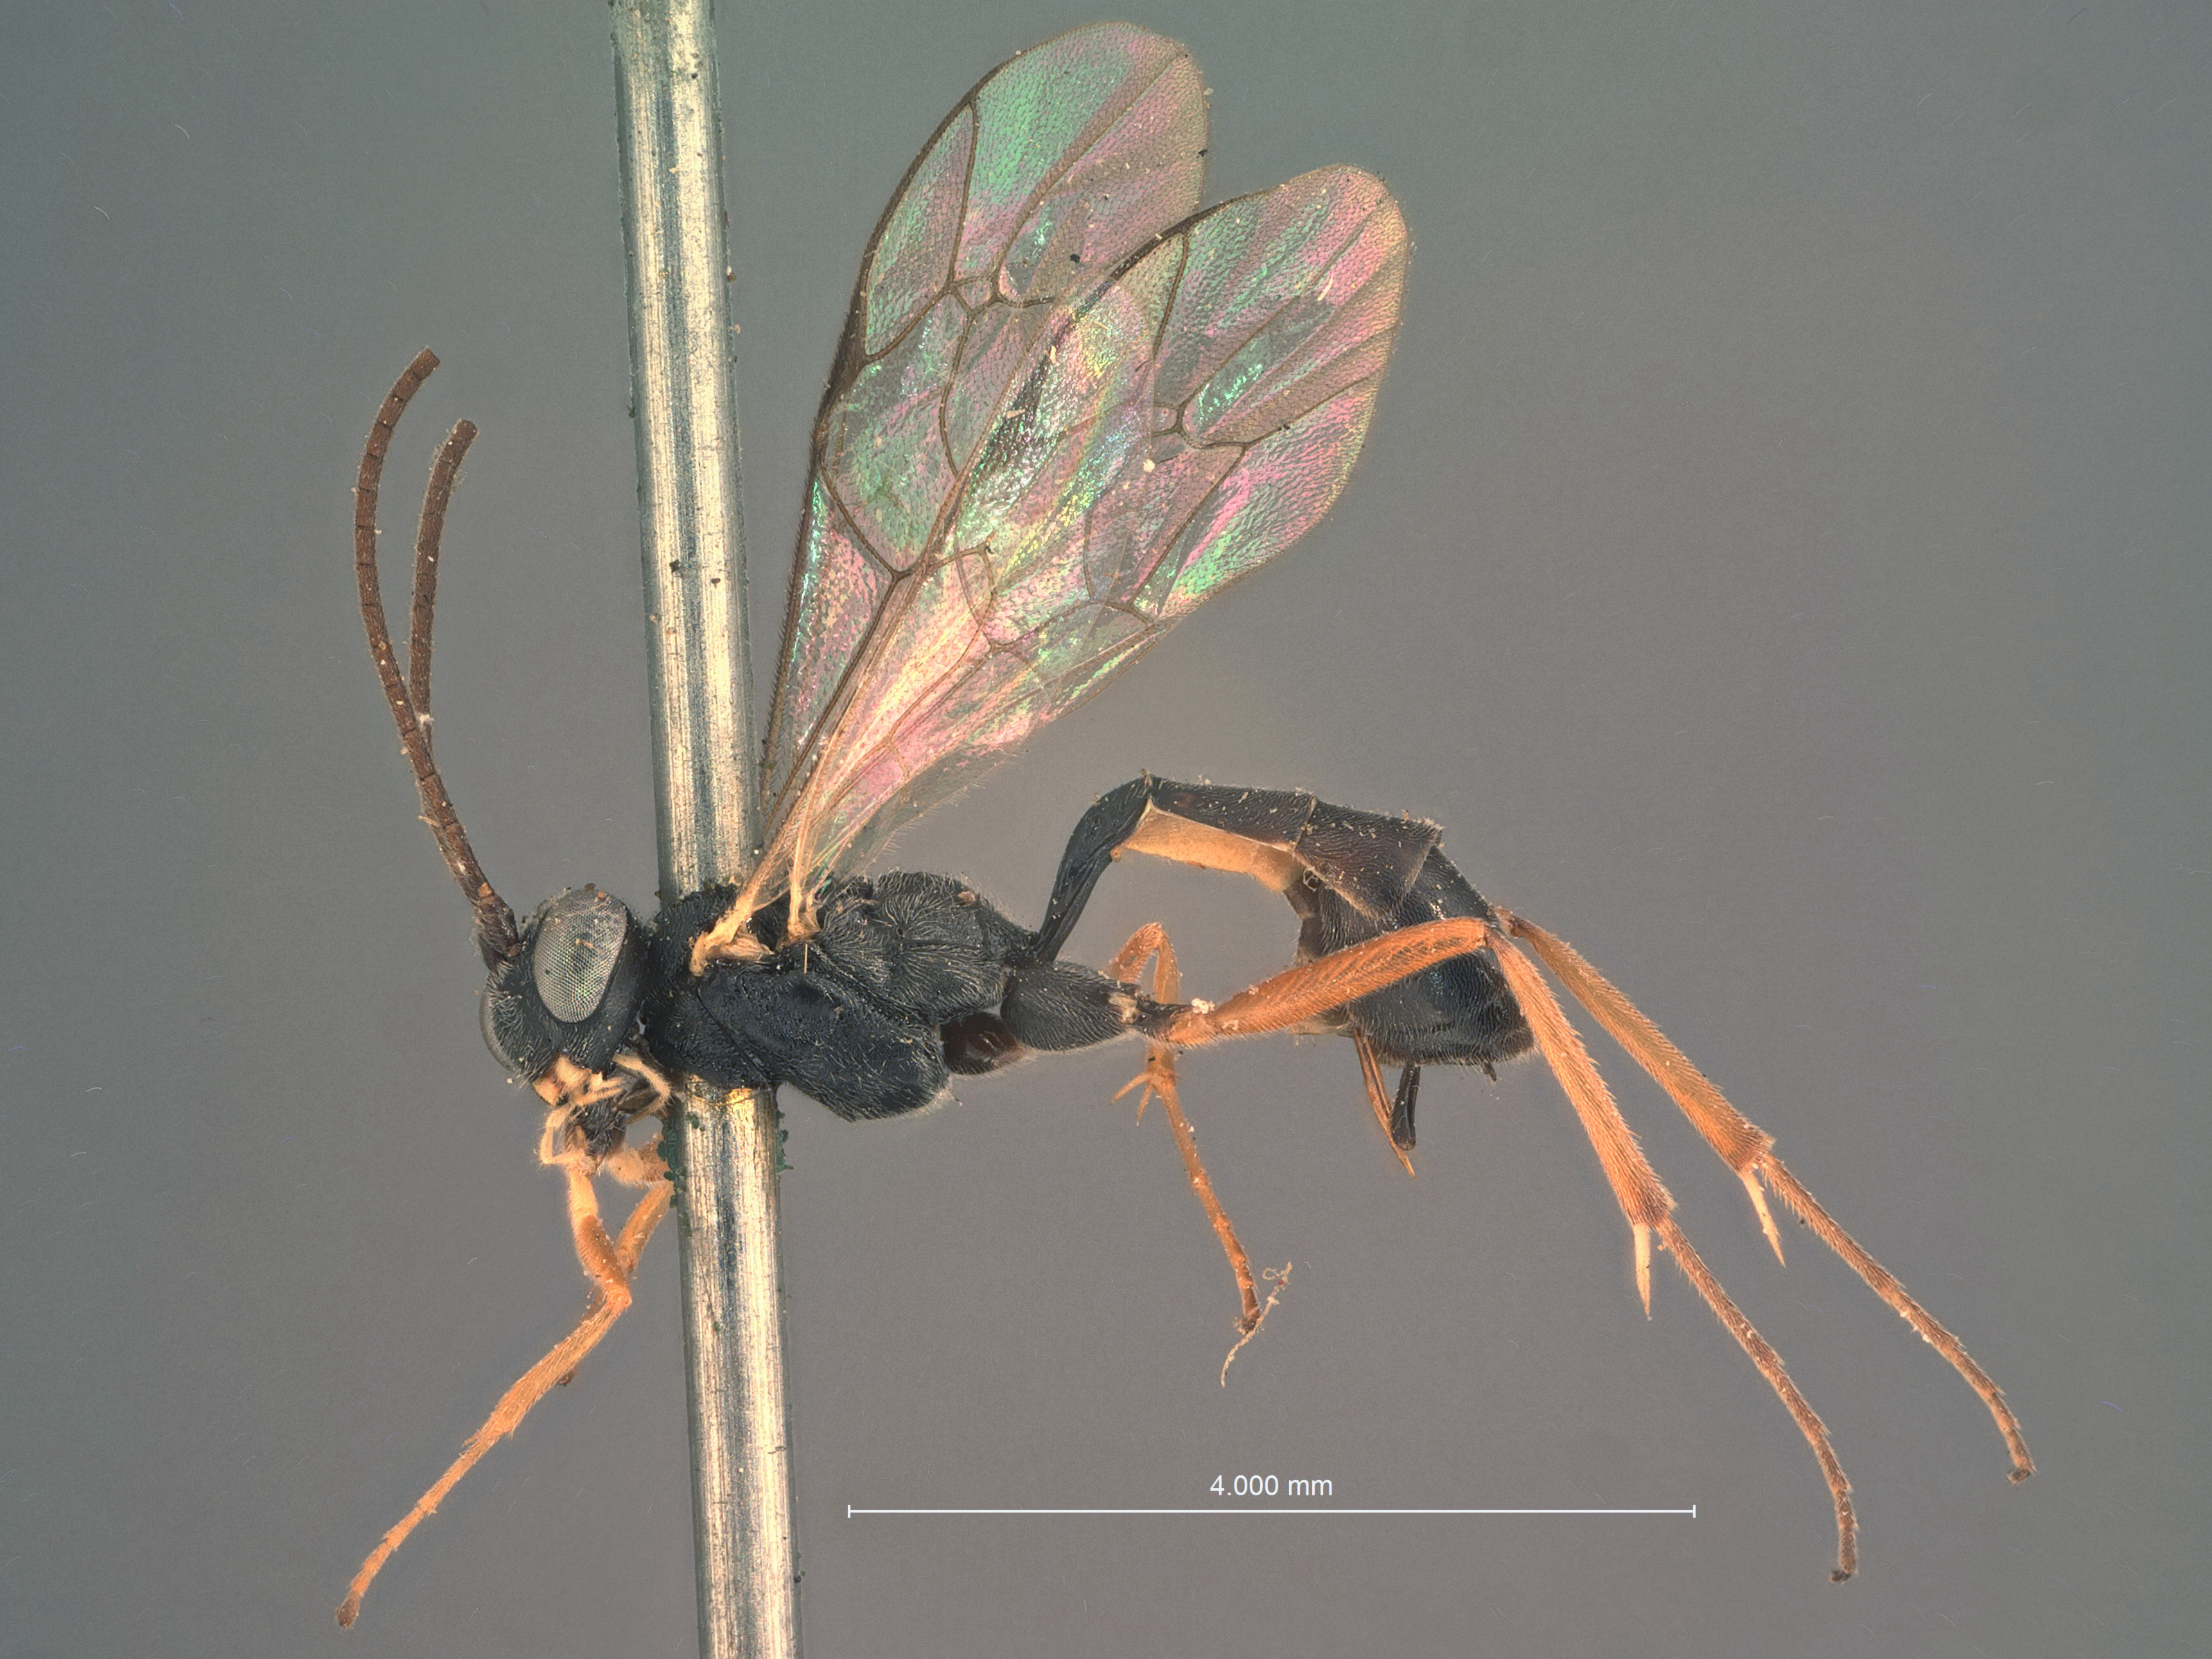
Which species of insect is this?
Ameloctonus popoffensis
